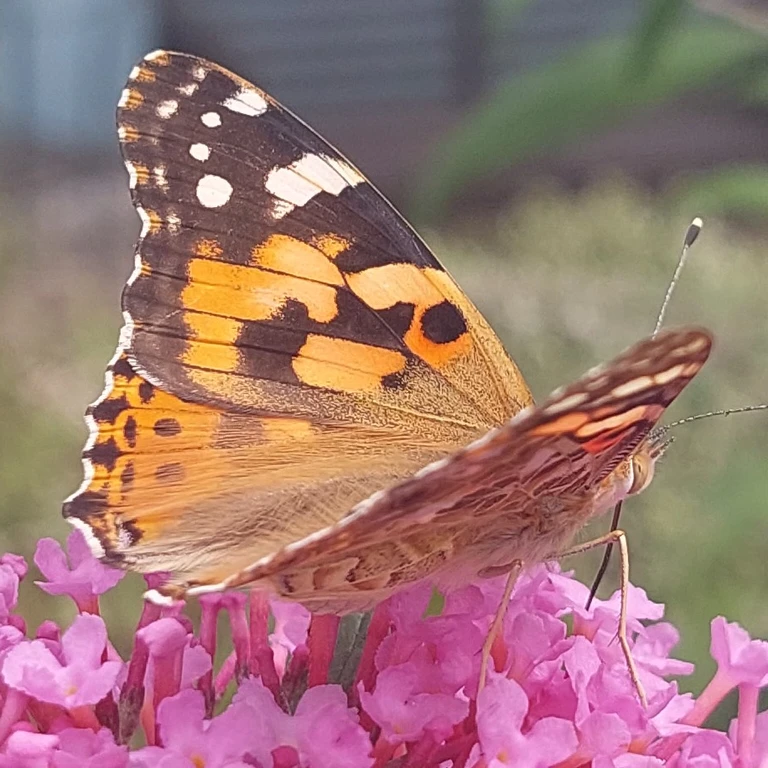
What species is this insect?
Vanessa cardui
